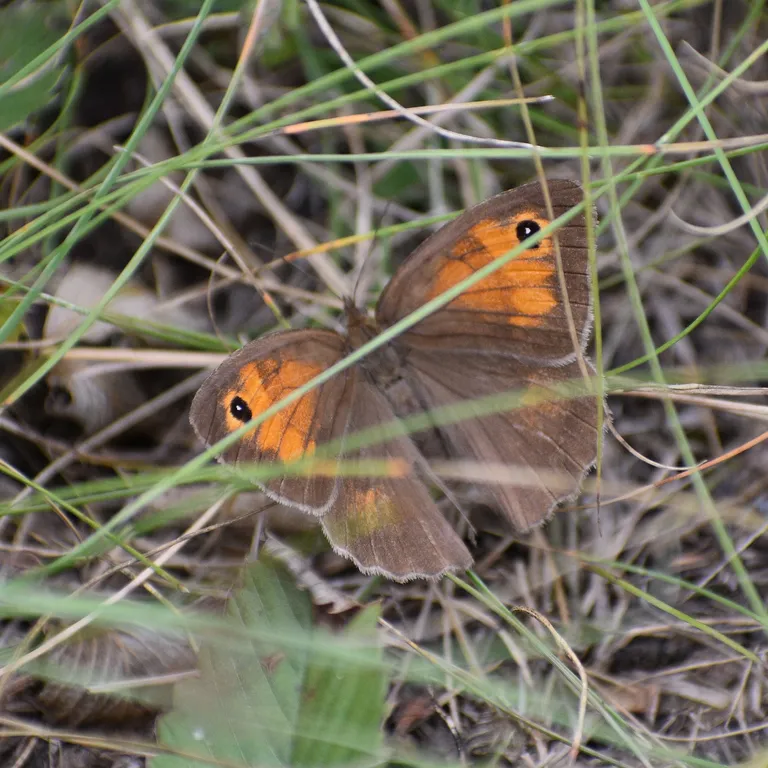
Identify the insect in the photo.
Maniola jurtina
